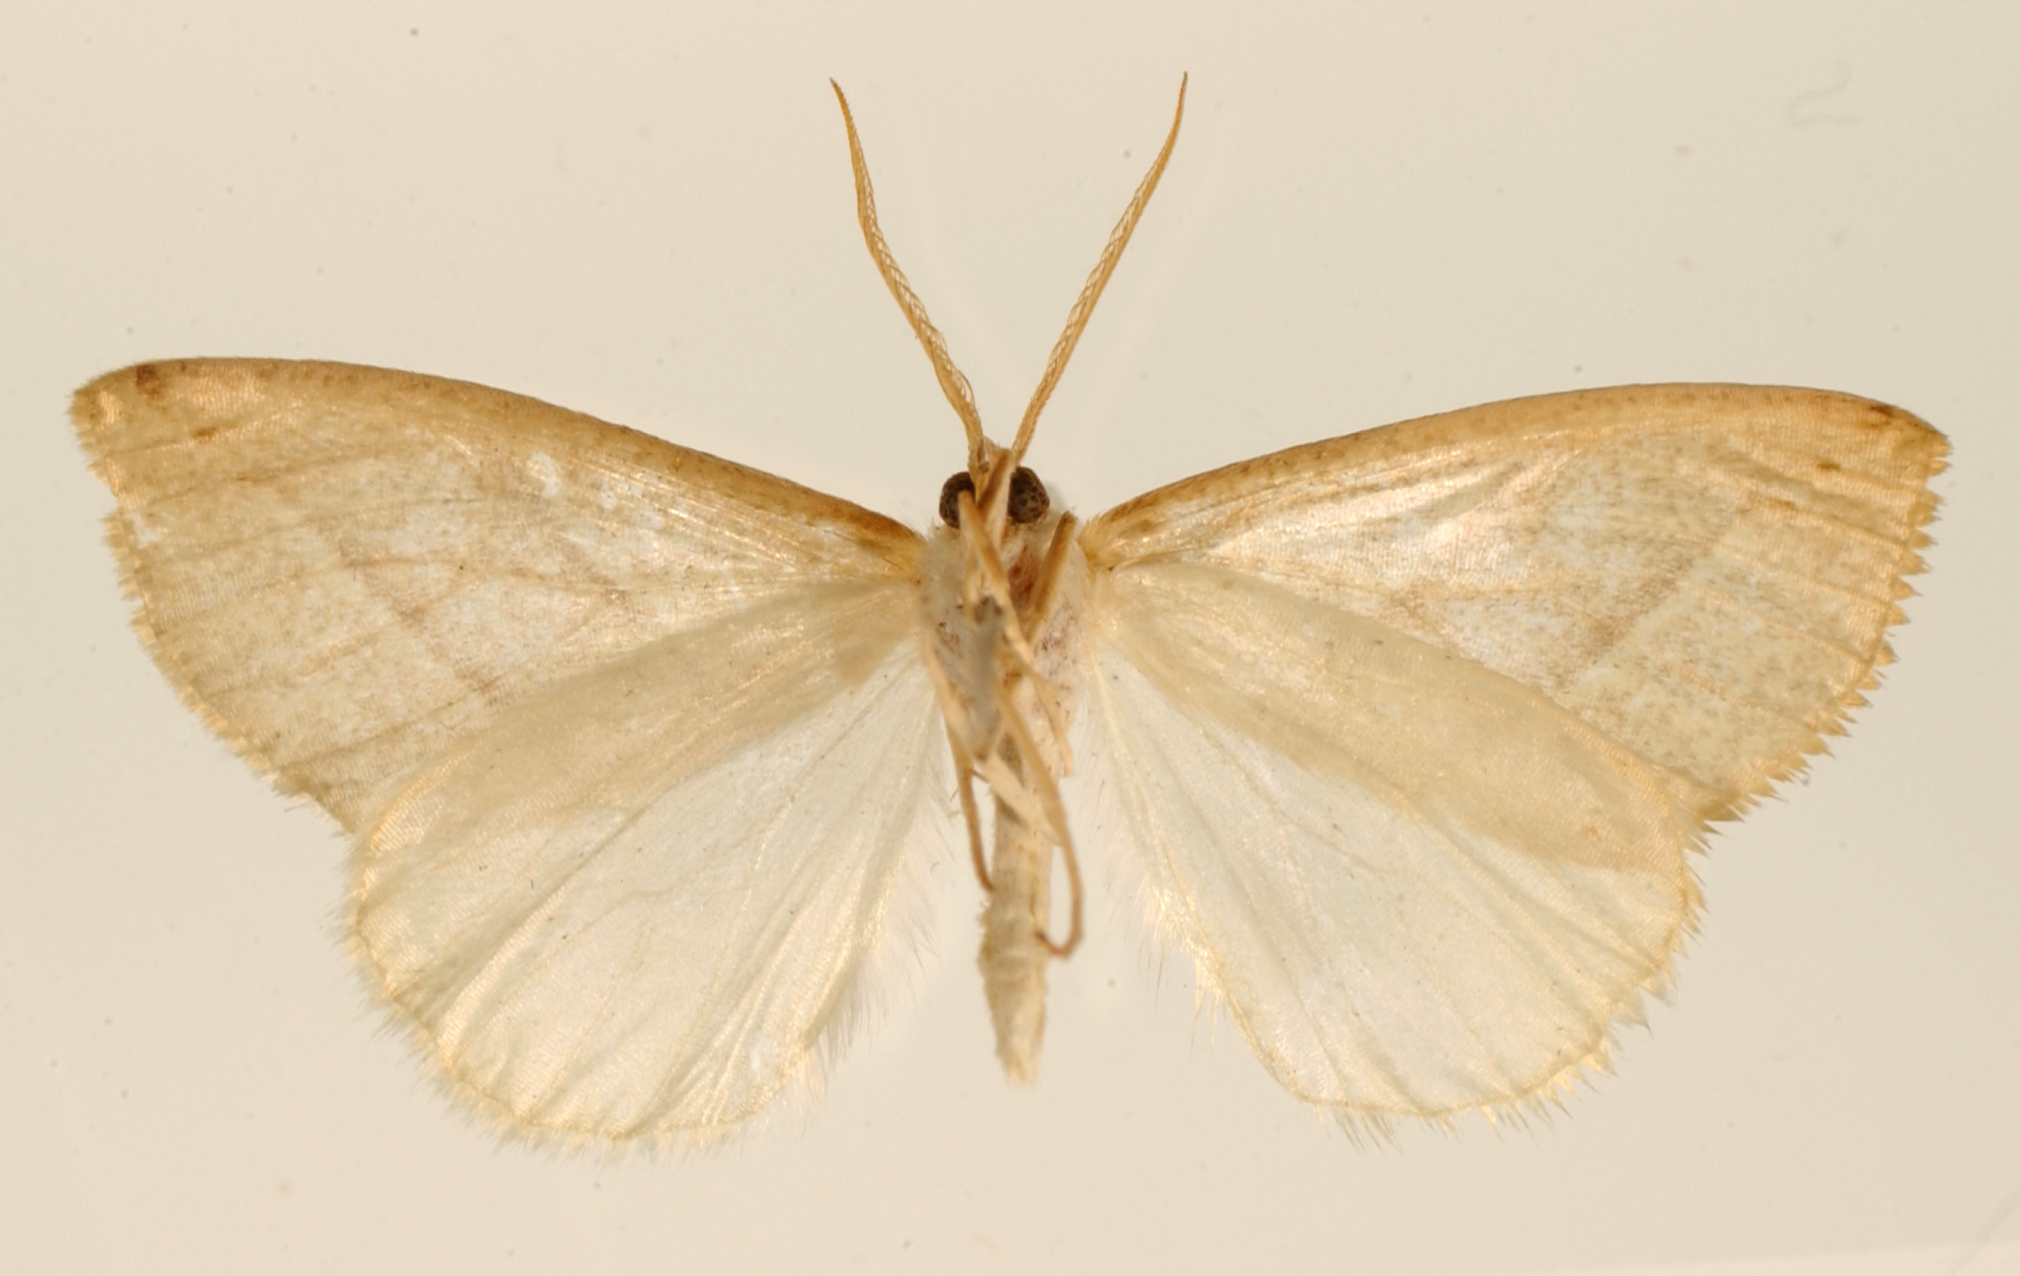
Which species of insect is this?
Hemitheinopsis pterochra
